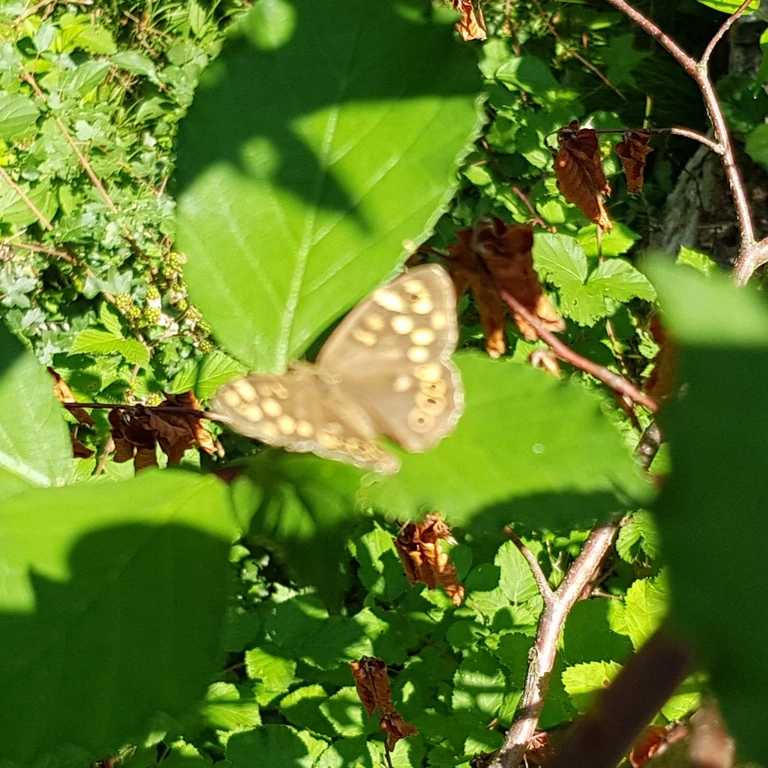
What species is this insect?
Pararge aegeria
